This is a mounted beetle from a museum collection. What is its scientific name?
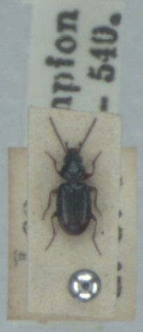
Bembidion guttula
